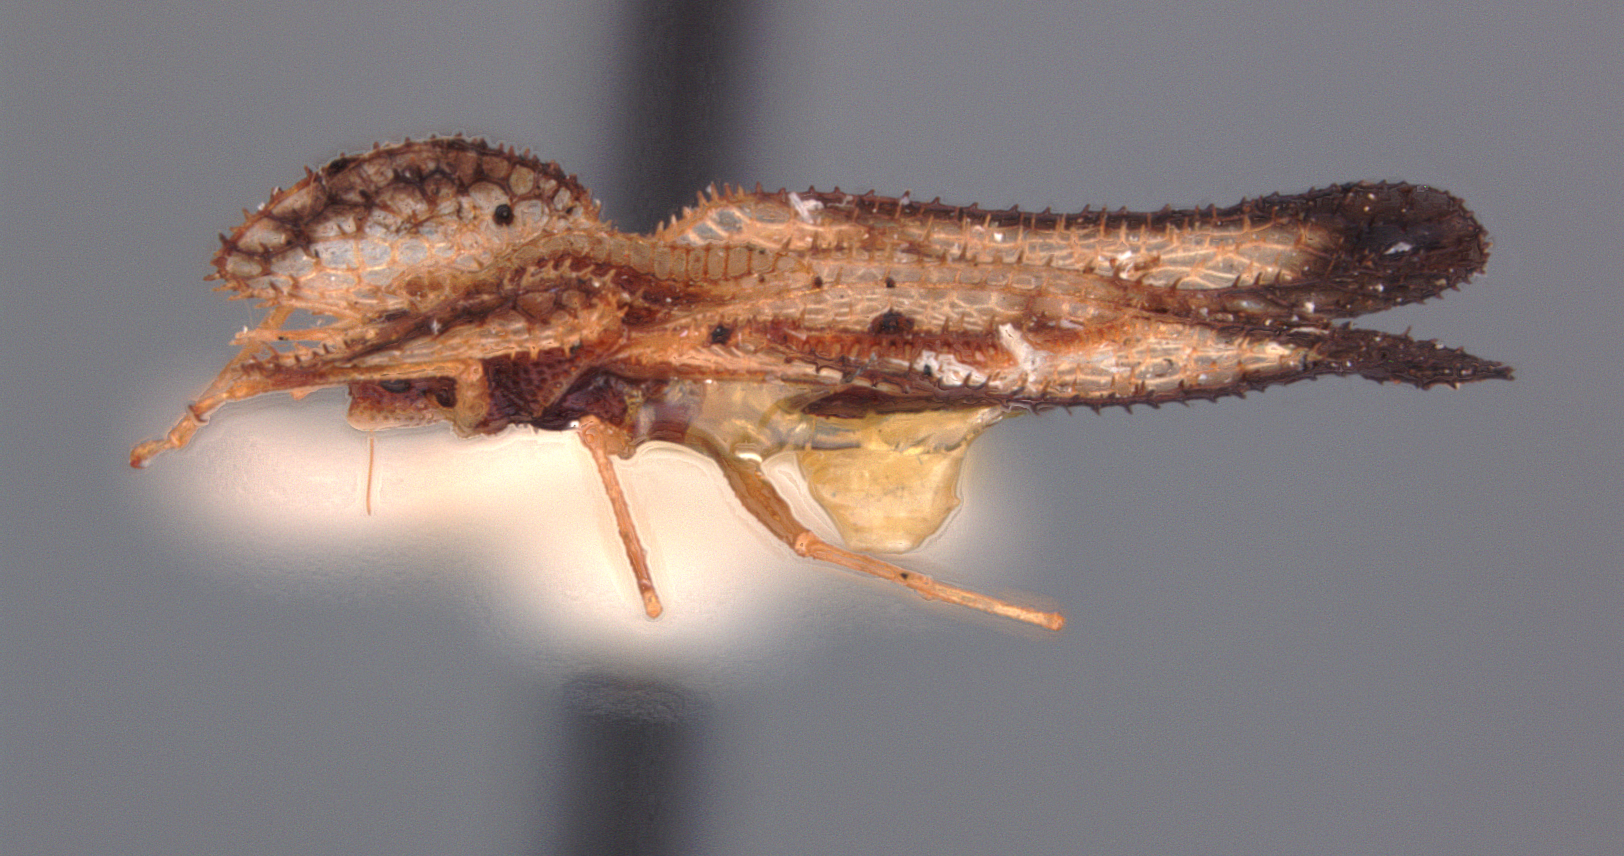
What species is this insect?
Lepturga dignata
